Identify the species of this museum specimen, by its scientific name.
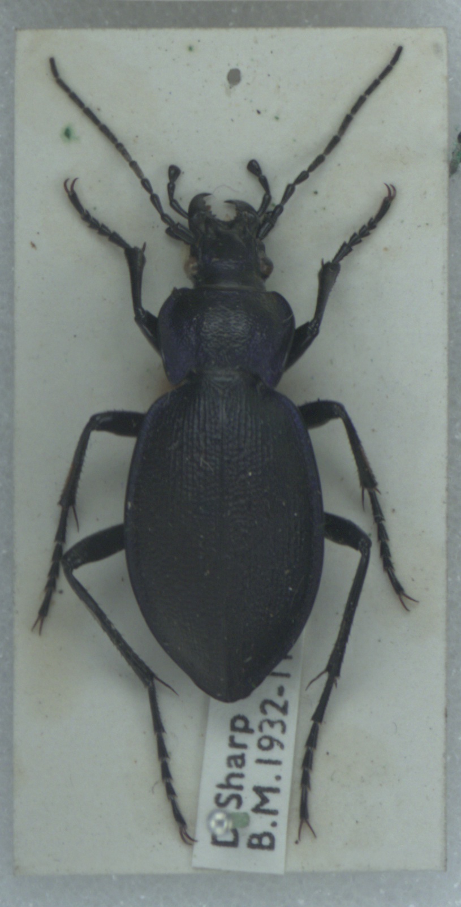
Carabus problematicus
